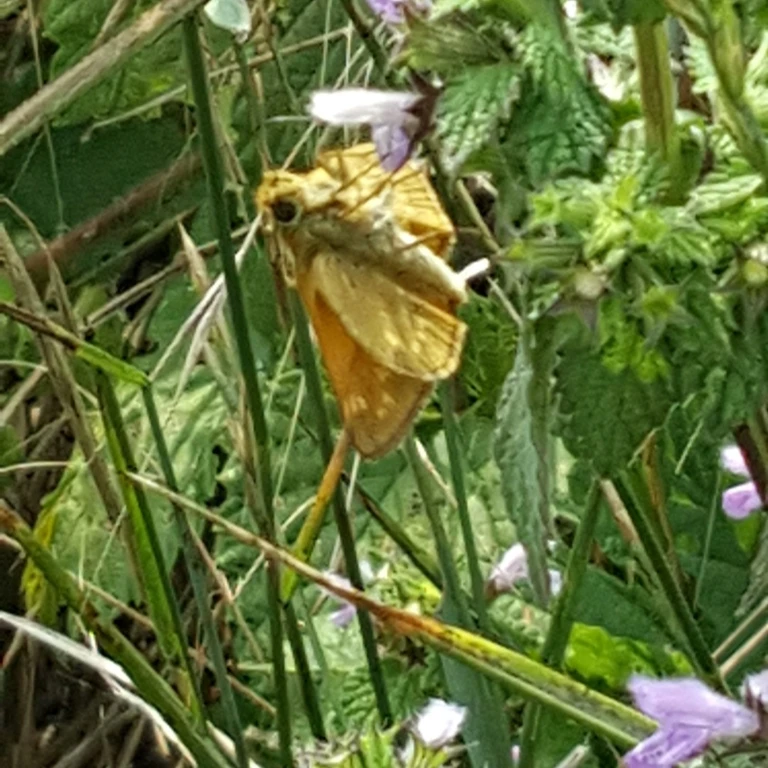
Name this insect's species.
Ochlodes sylvanus (also Ochlodes venata)
